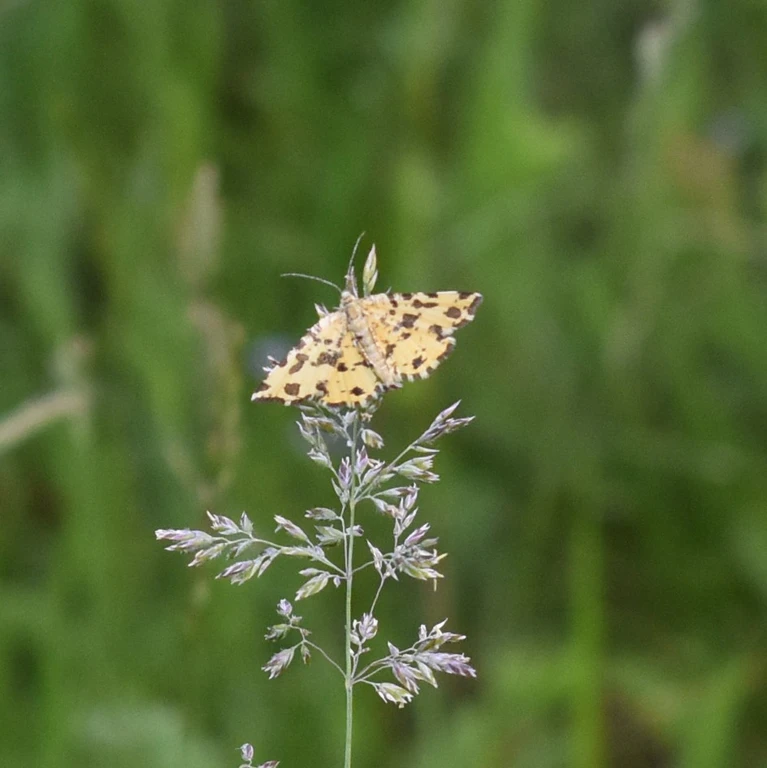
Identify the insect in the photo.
Pseudopanthera macularia
